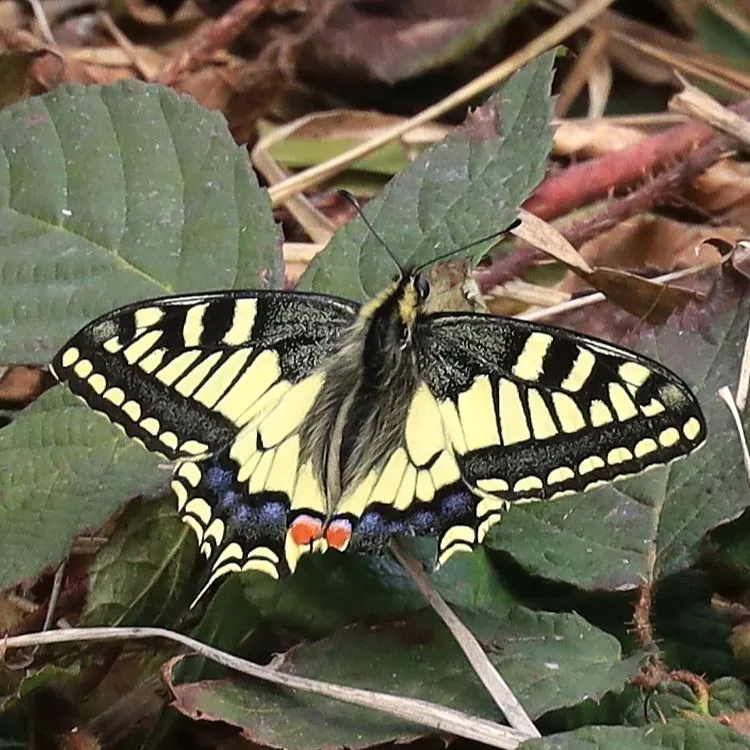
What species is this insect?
Papilio machaon
